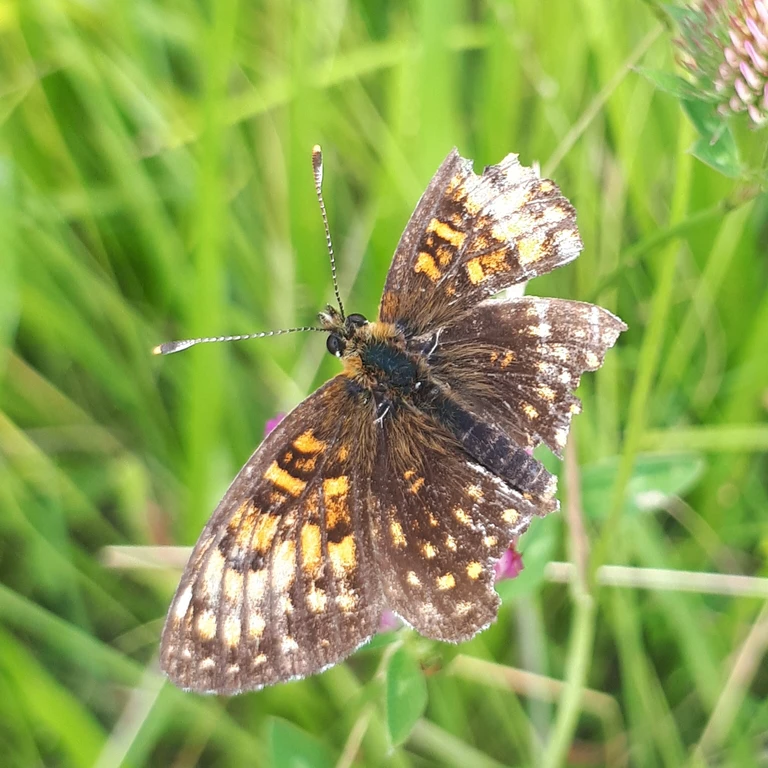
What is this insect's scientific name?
Melitaea diamina
